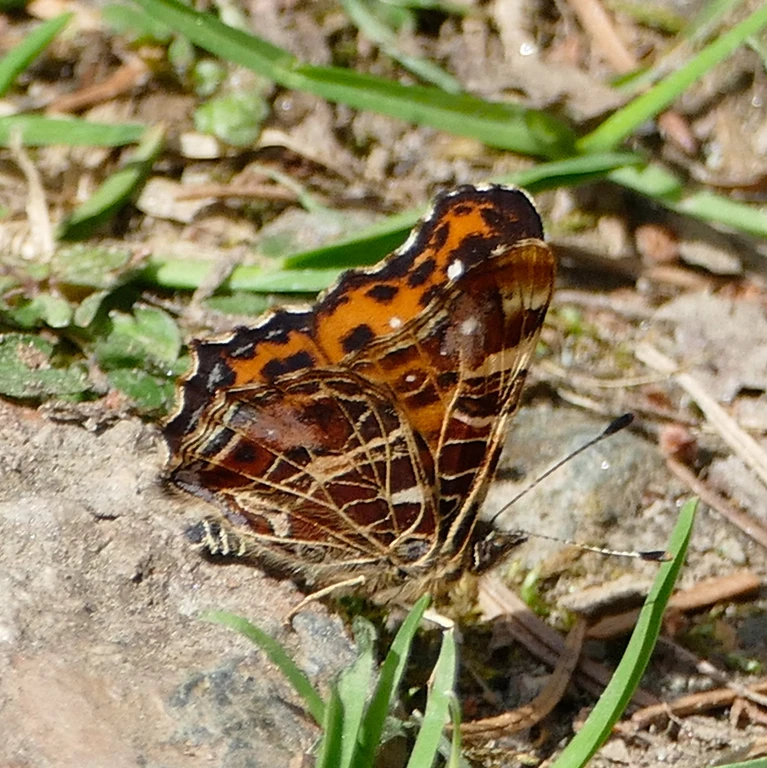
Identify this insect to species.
Araschnia levana
